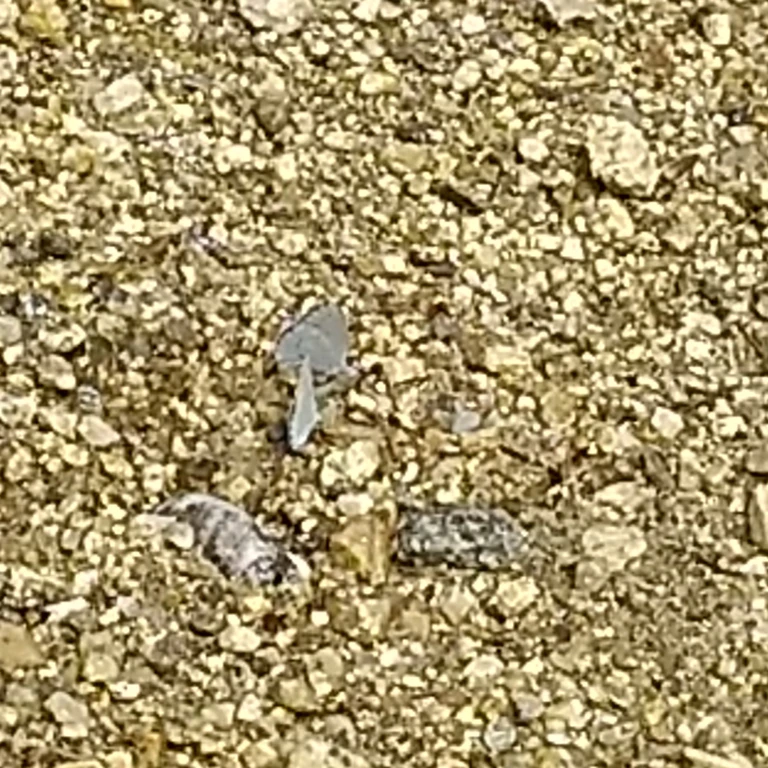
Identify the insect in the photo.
Celastrina argiolus
